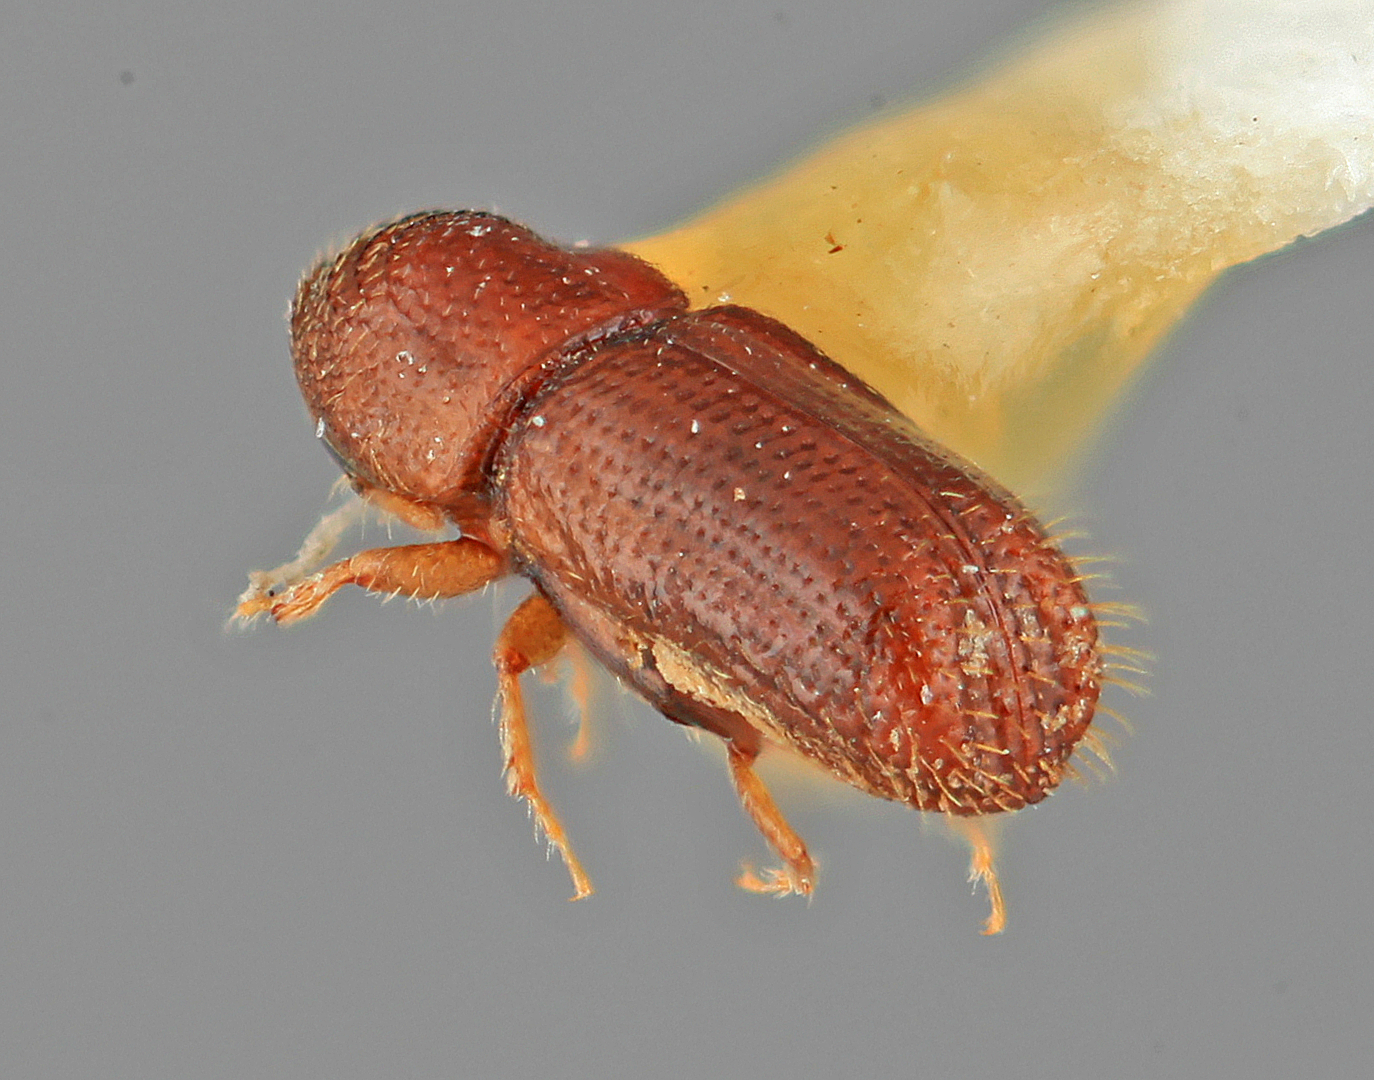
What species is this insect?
Pityophthorus paulus
